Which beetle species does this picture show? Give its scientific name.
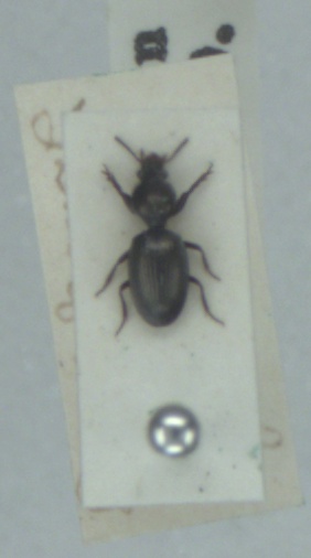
Dyschirius obscurus
